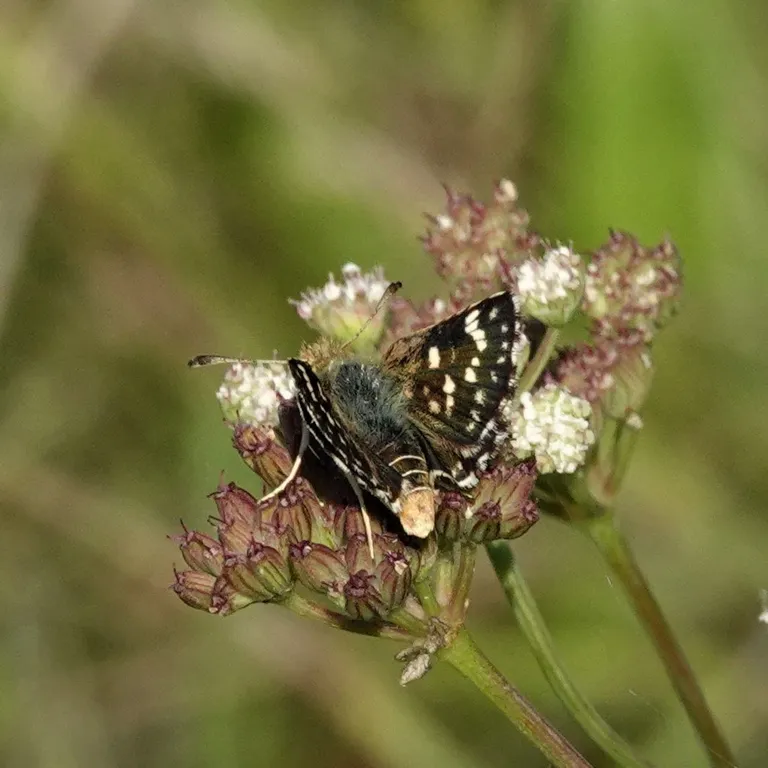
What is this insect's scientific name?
Spialia sertorius
